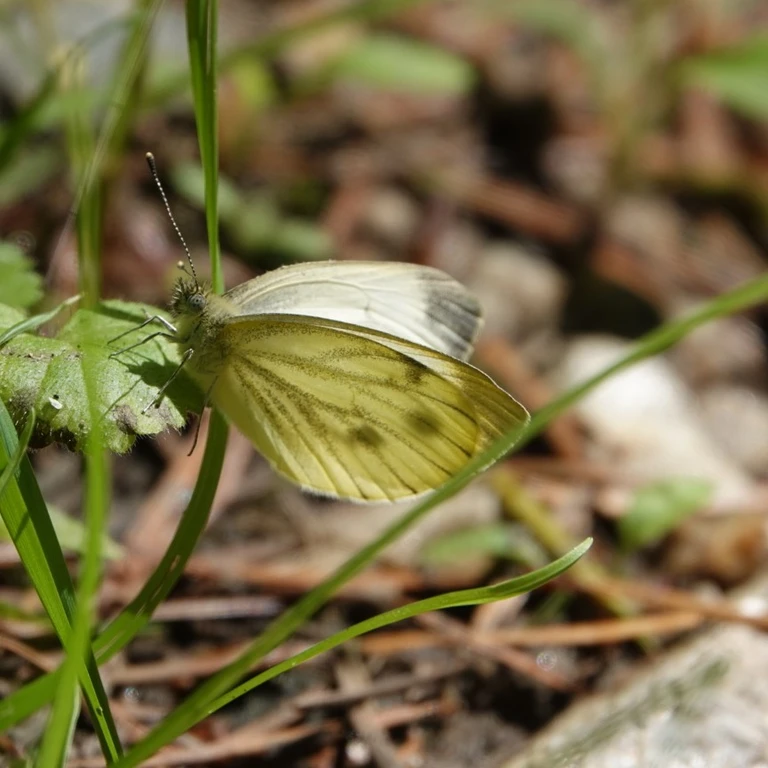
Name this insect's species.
Pieris napi
